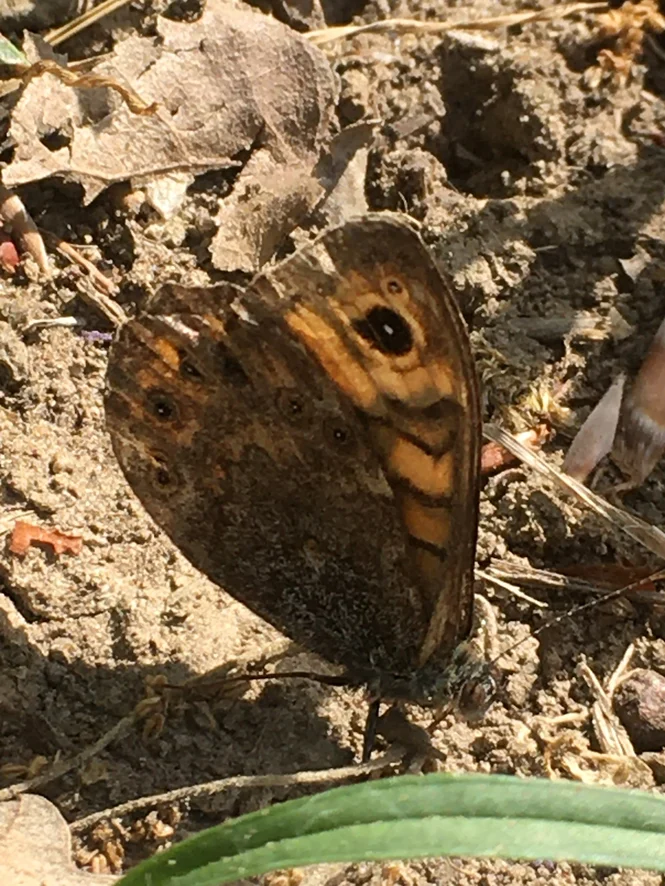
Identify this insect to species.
Lasiommata megera (also Pararge megera)
